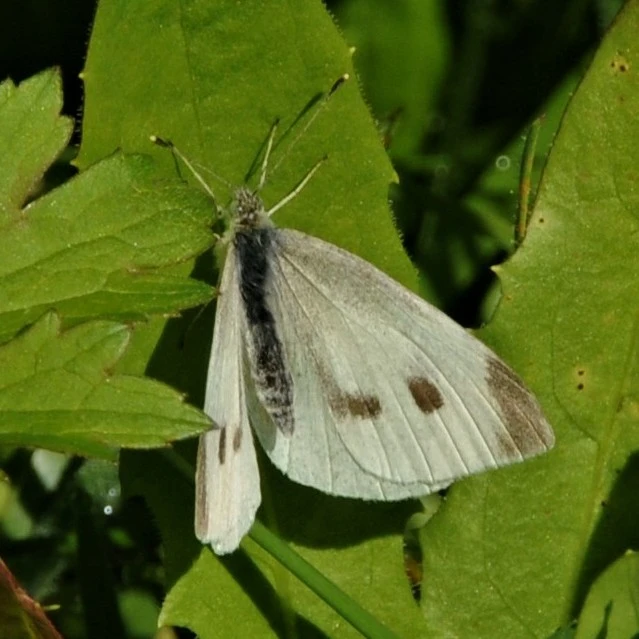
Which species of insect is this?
Pieris rapae
